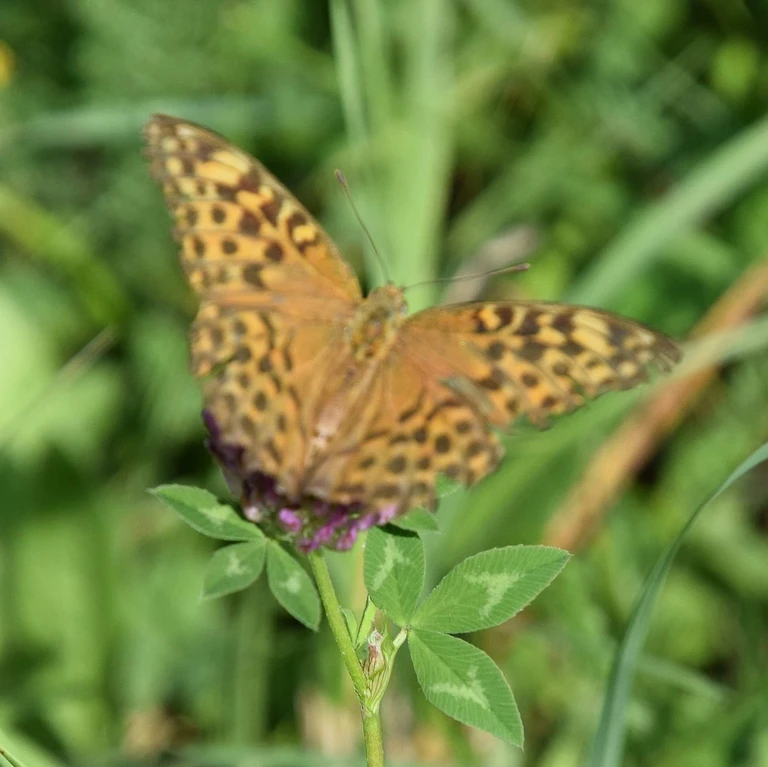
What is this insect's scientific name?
Argynnis paphia
